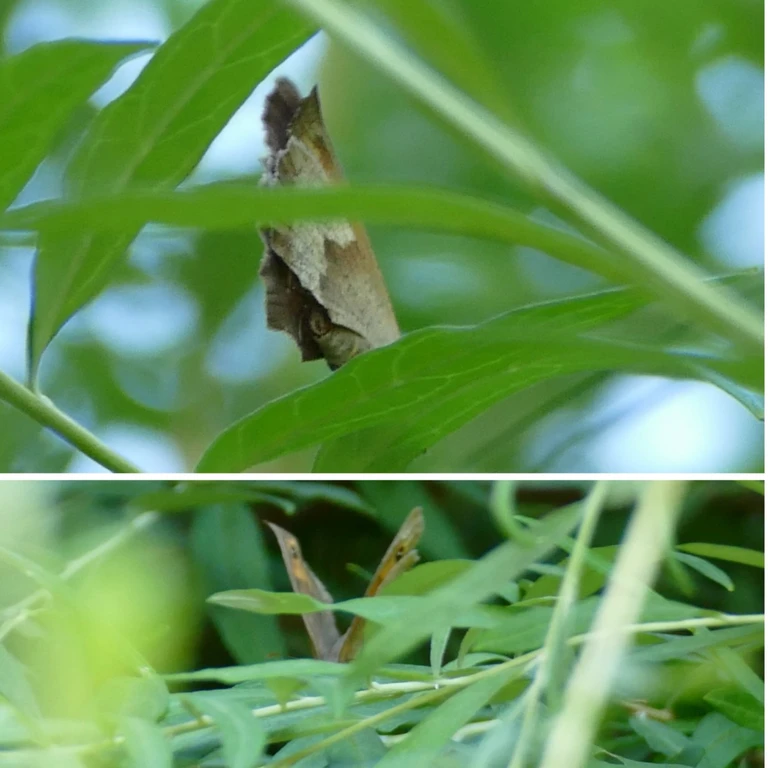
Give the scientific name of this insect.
Maniola jurtina
